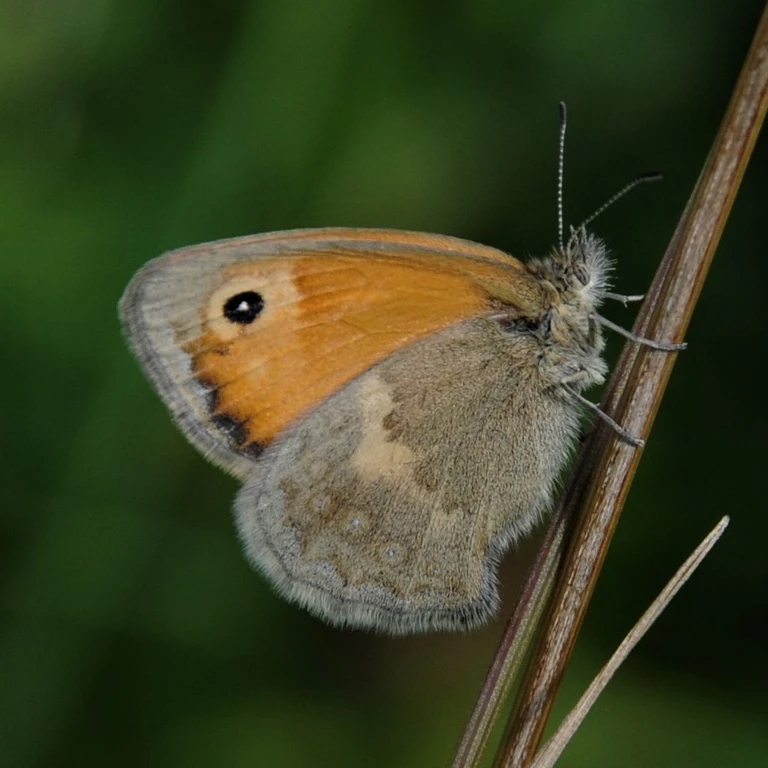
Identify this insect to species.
Coenonympha pamphilus
